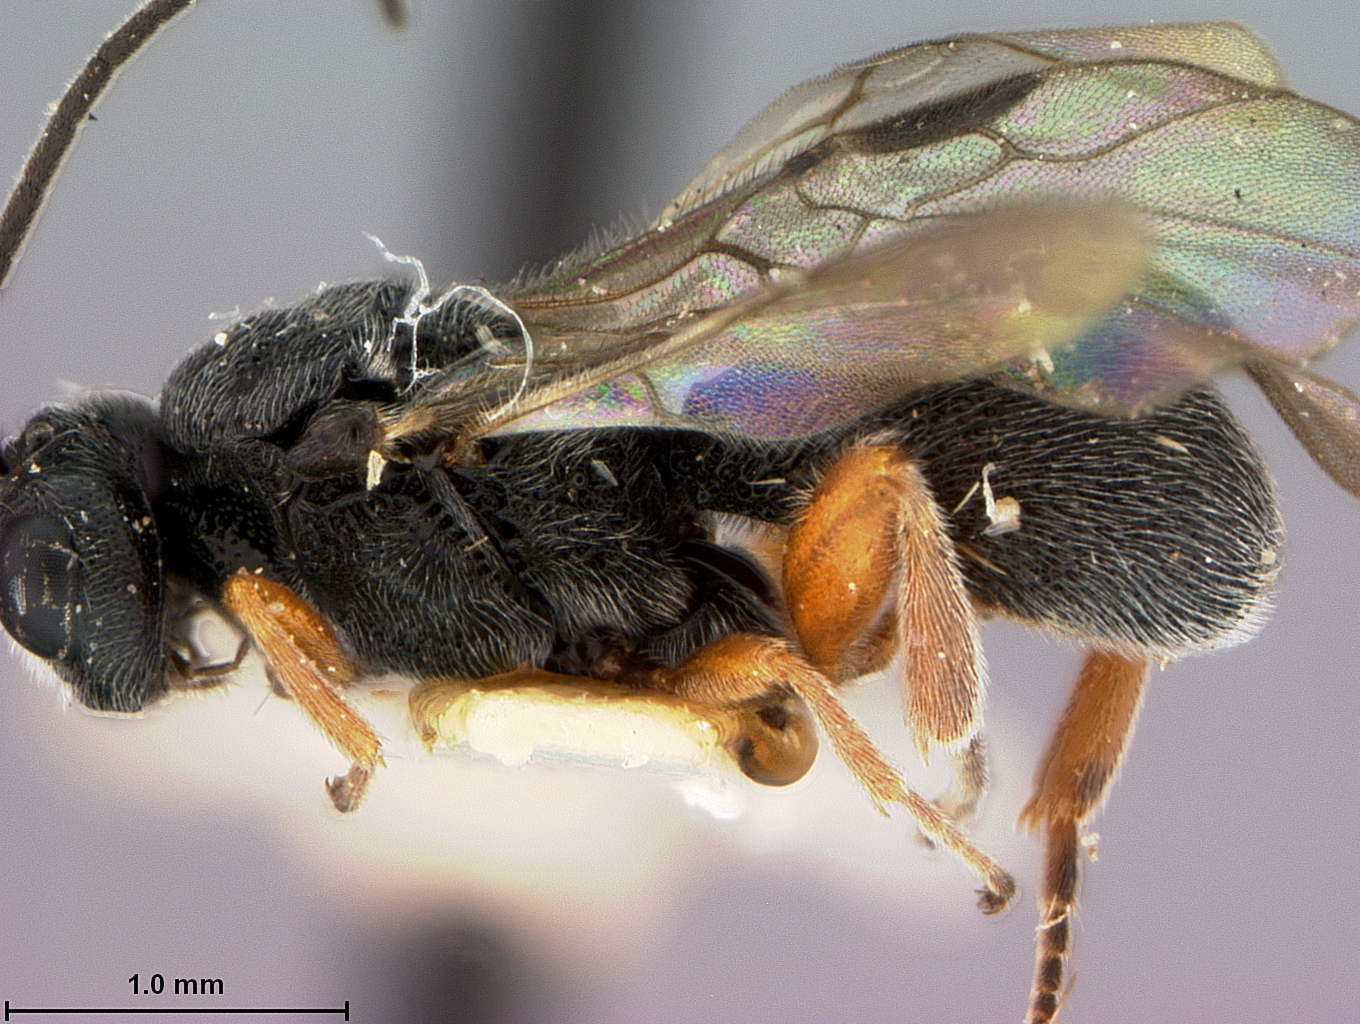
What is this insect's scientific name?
Urosigalphus neopunctifrons
